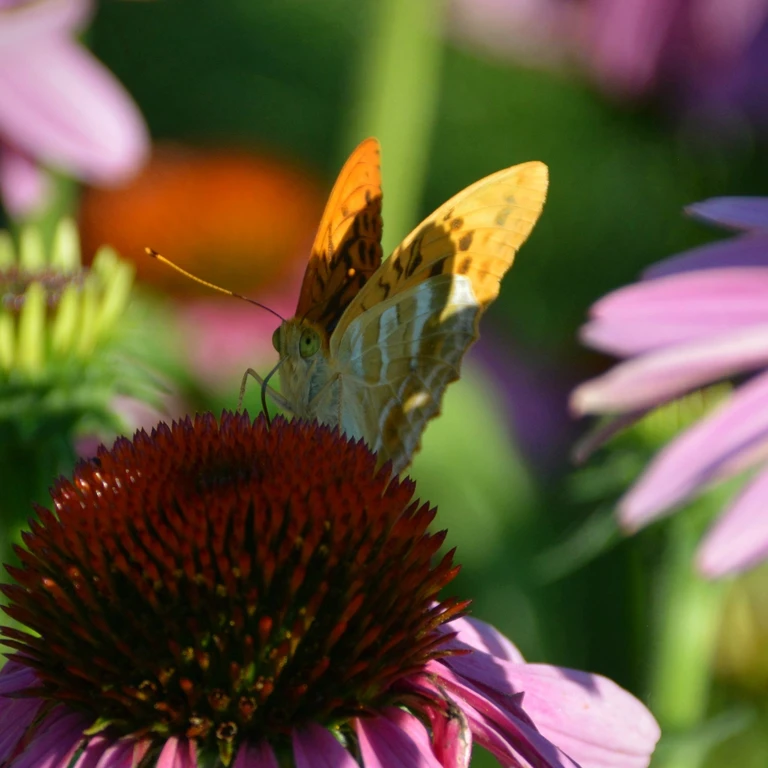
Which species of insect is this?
Argynnis paphia
